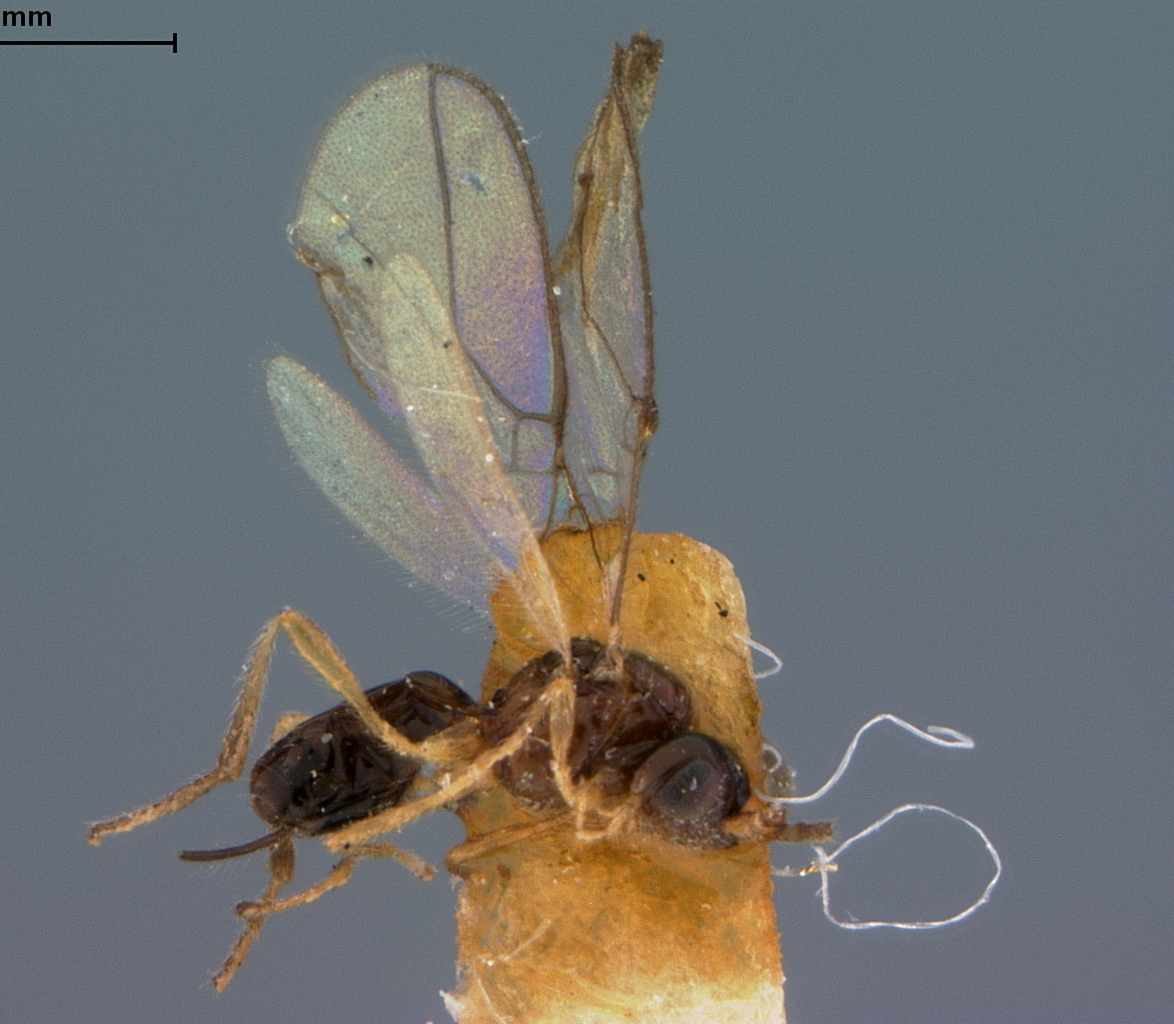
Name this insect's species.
Aspilota disstriae
